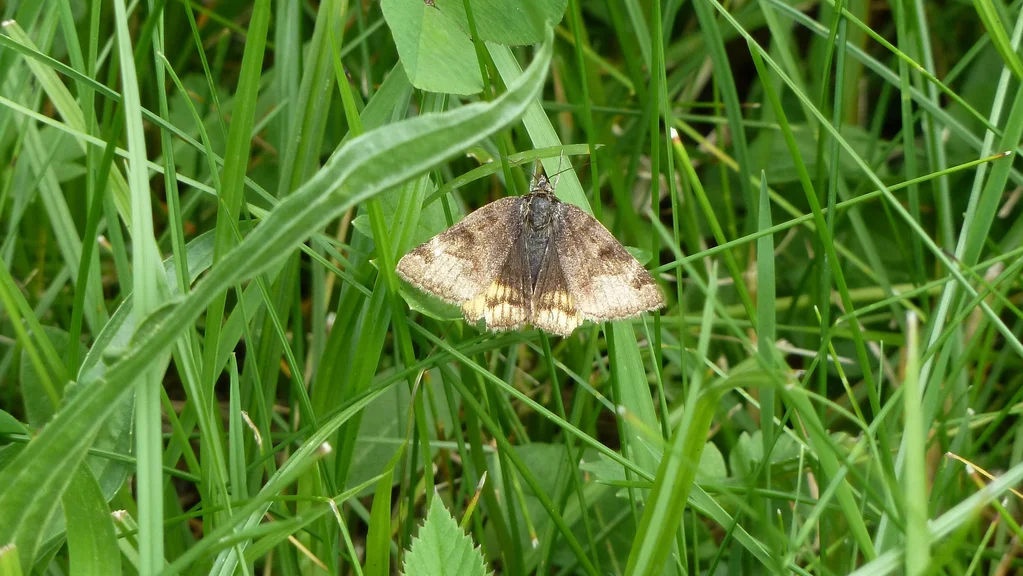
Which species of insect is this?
Euclidia glyphica
